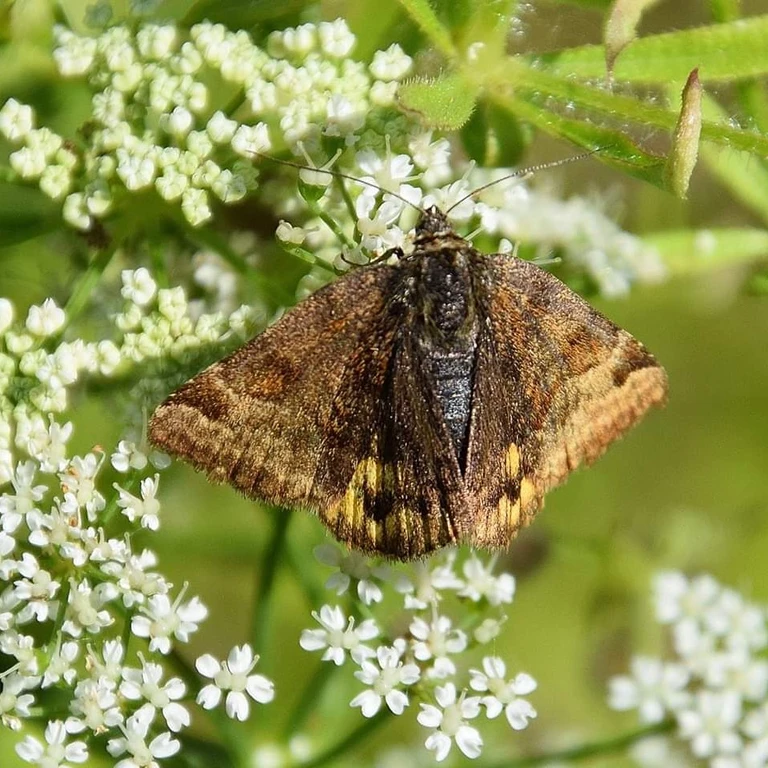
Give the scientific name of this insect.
Euclidia glyphica
